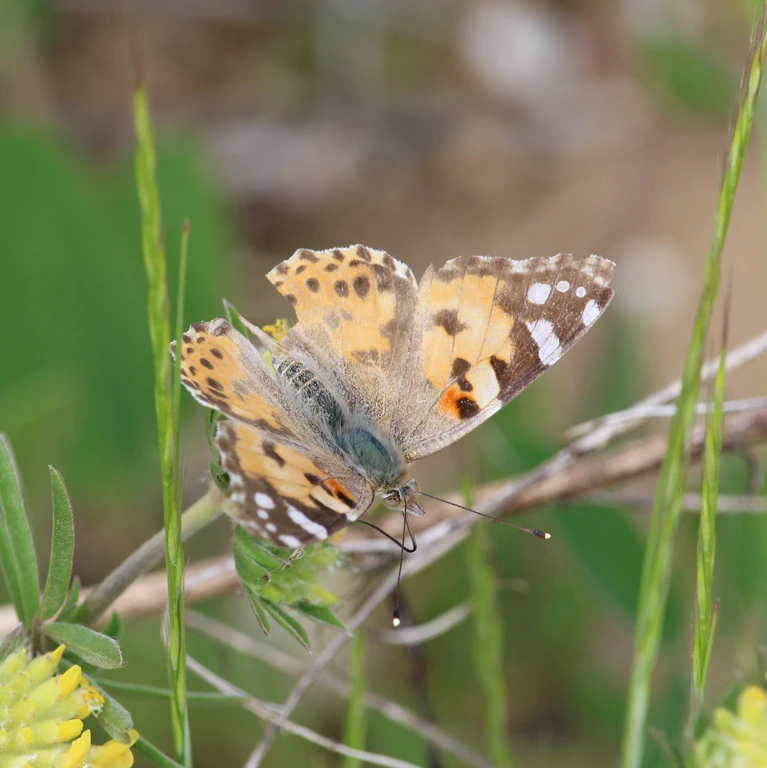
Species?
Vanessa cardui
